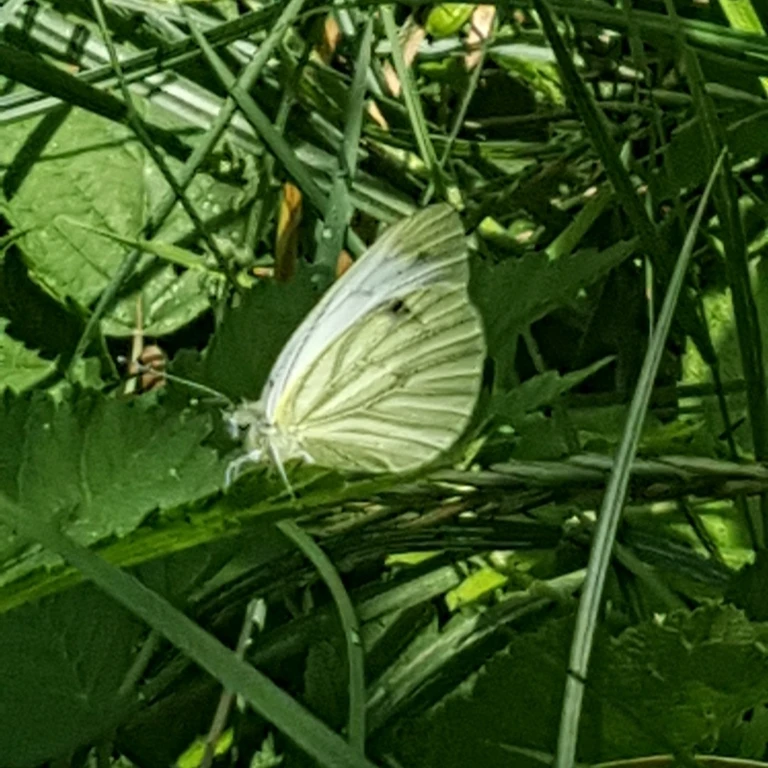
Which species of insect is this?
Pieris napi
